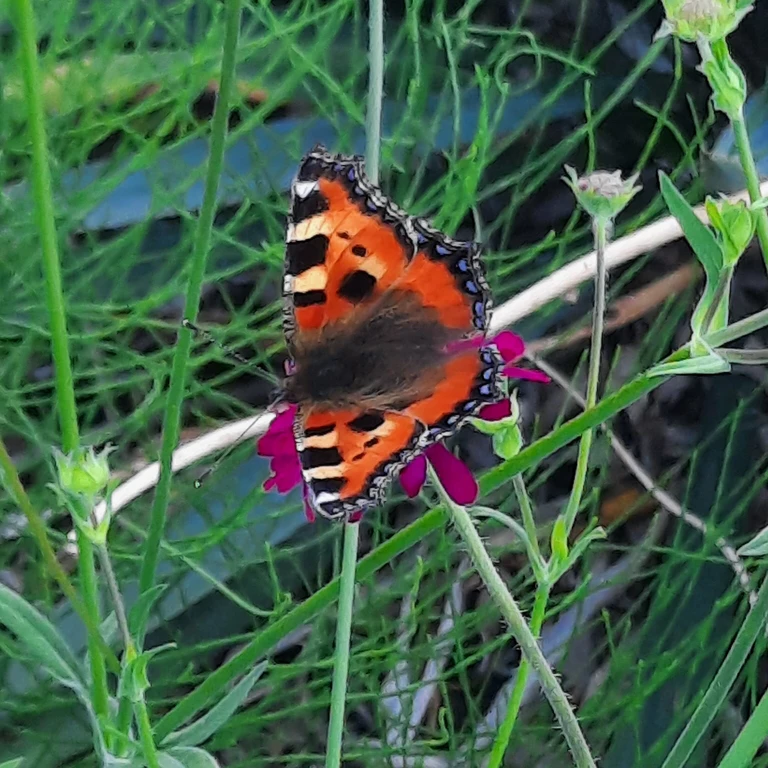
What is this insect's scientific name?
Aglais urticae
